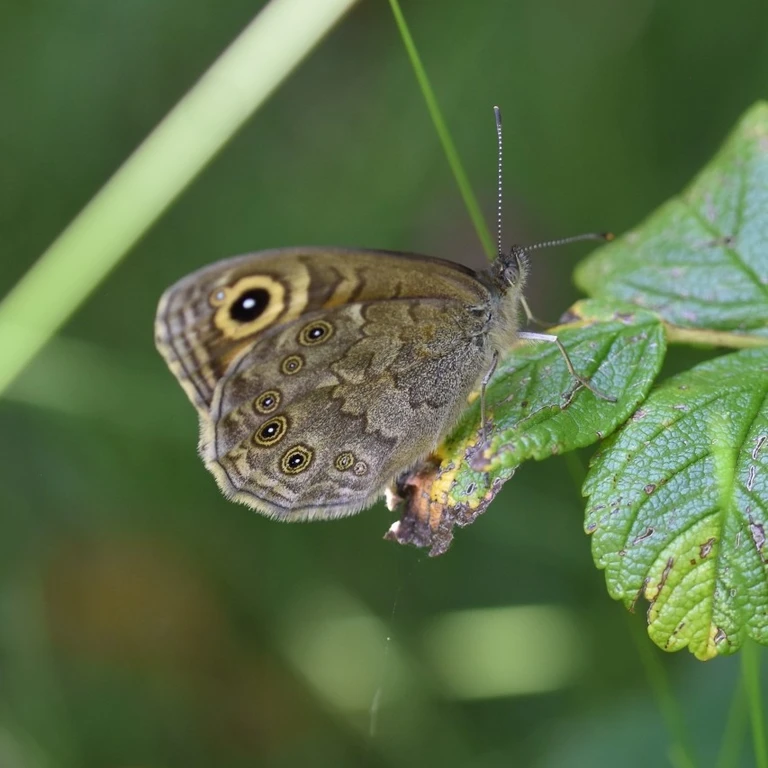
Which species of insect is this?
Lasiommata maera (also Pararge maera)
